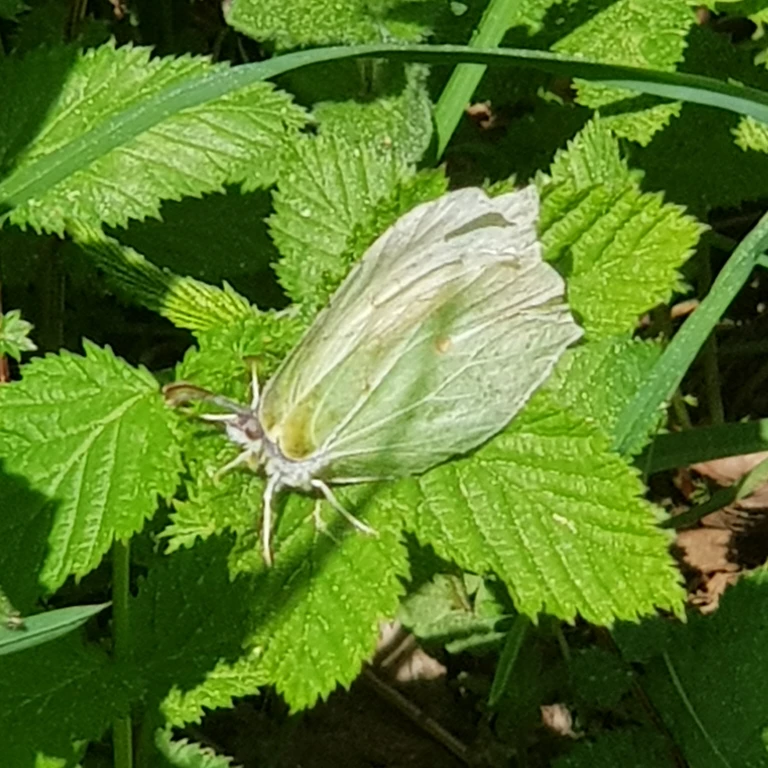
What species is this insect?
Gonepteryx rhamni
